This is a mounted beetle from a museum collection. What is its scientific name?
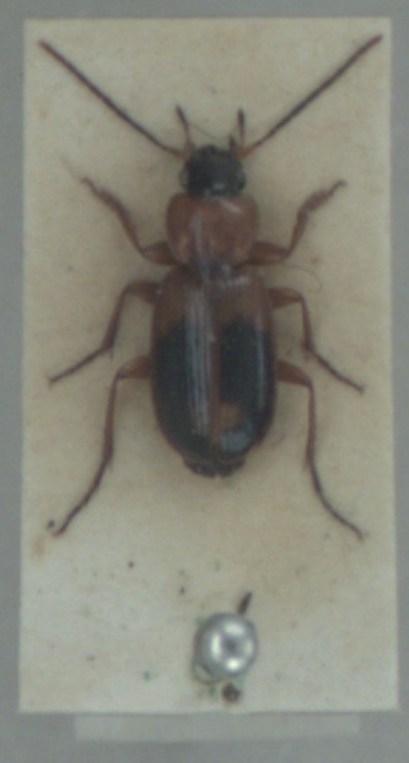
Badister bullatus
